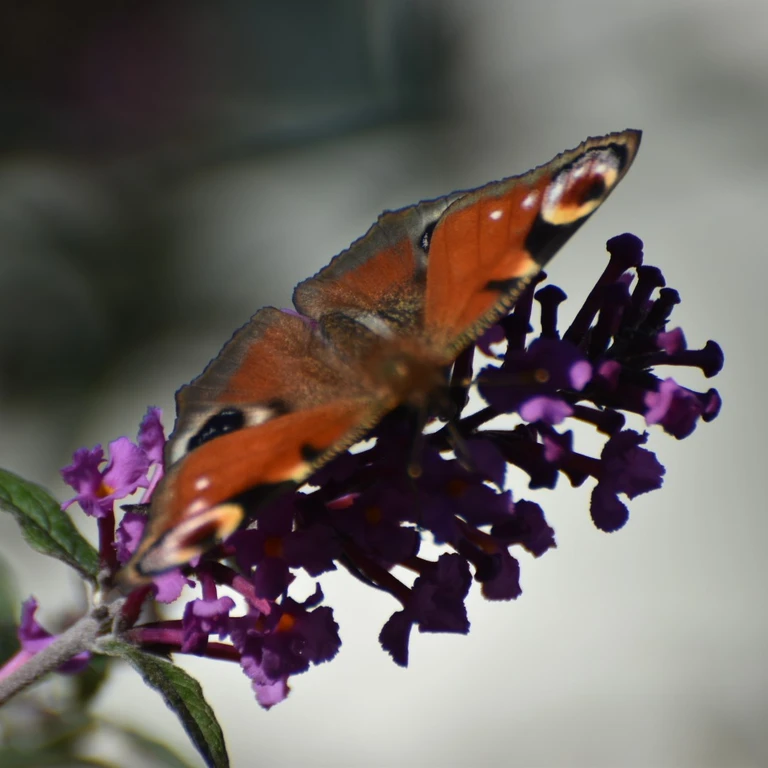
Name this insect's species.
Aglais io
